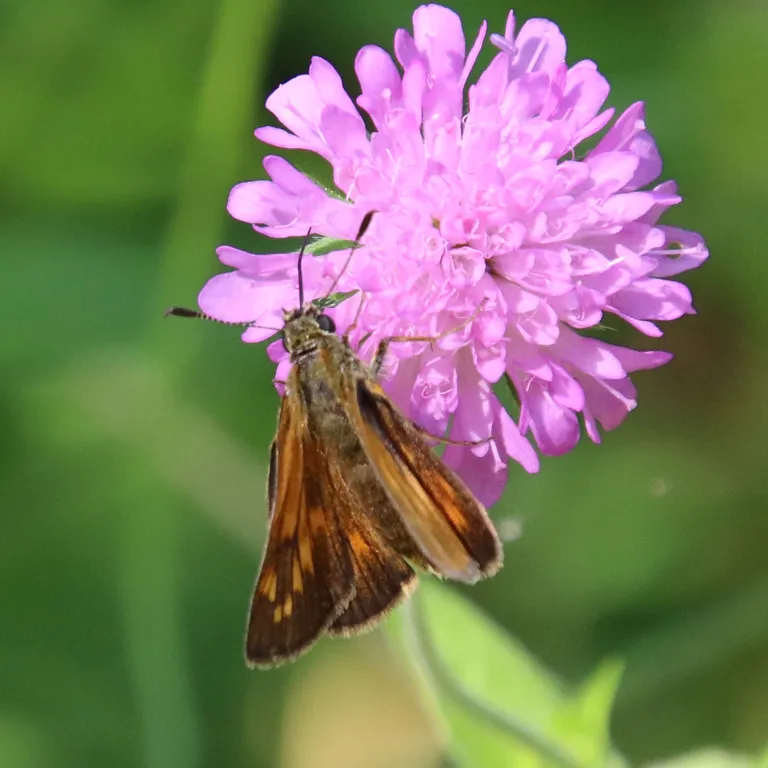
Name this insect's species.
Ochlodes sylvanus (also Ochlodes venata)
